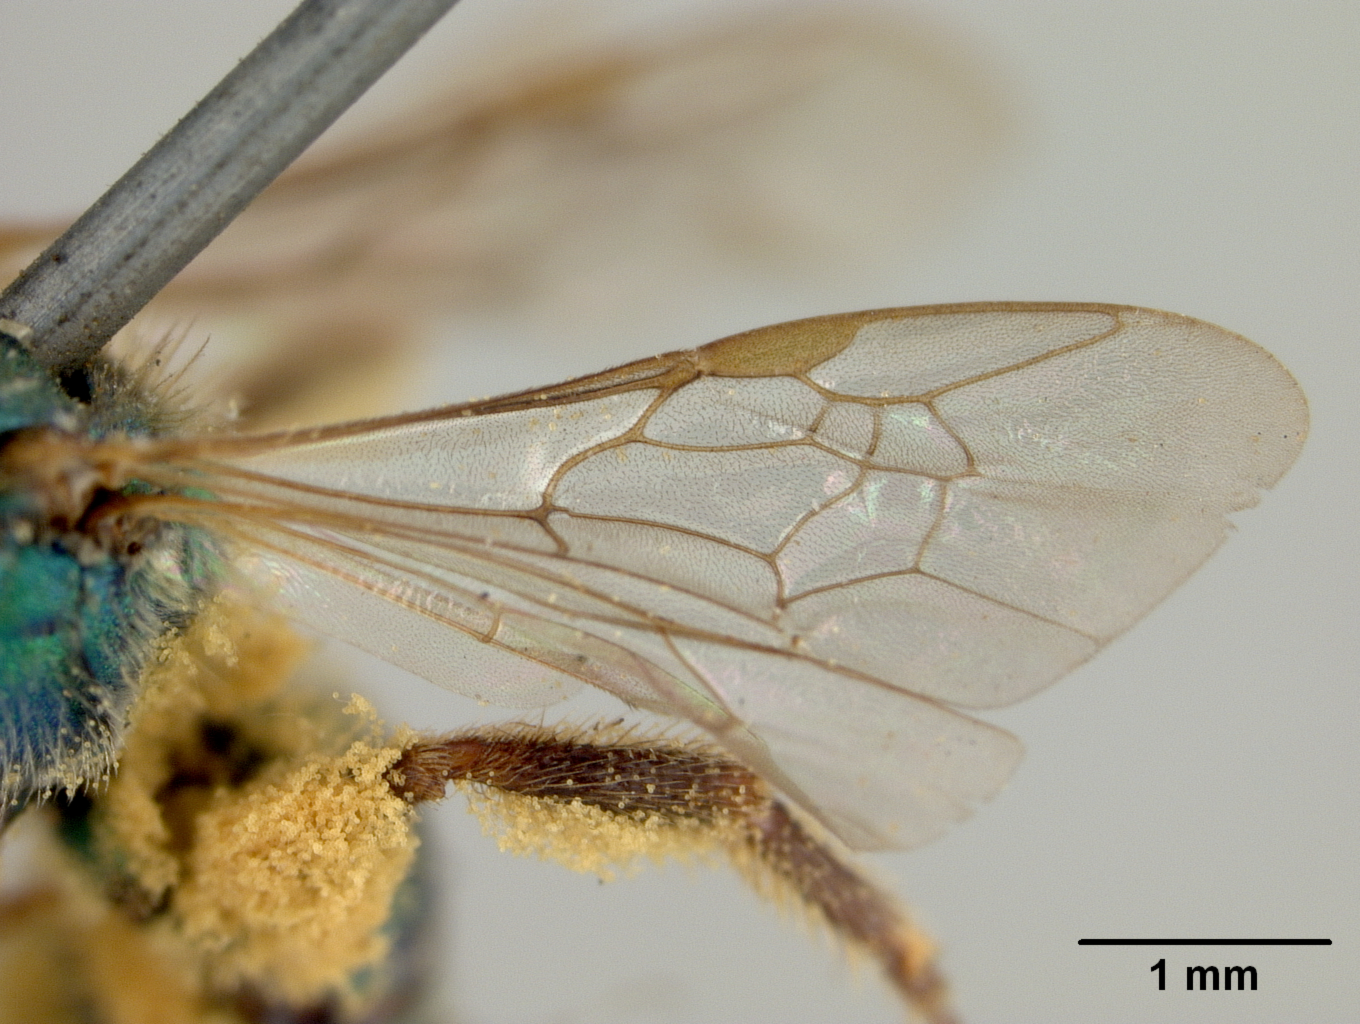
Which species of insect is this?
Augochlora aztecula
